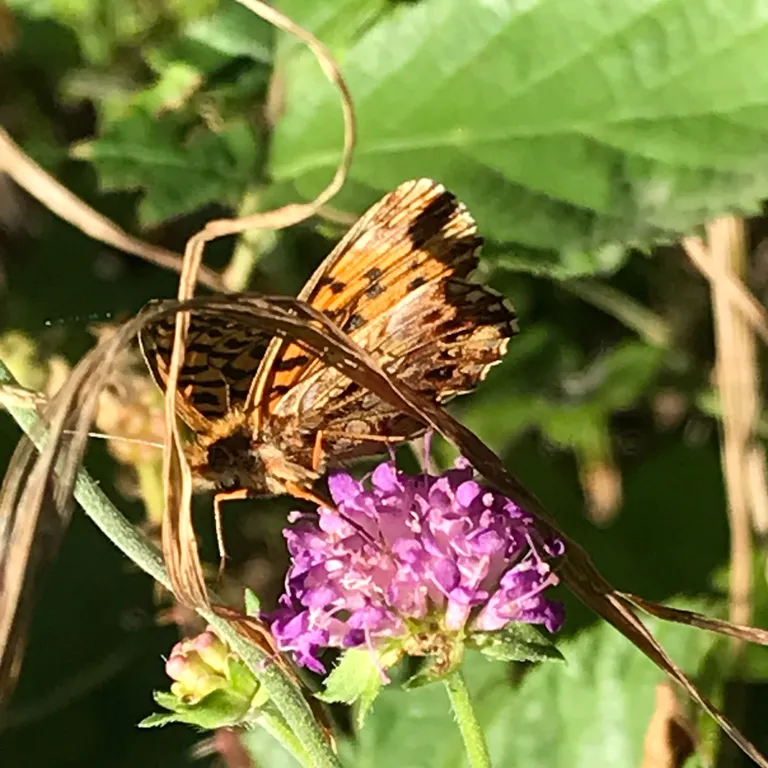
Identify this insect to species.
Boloria dia
